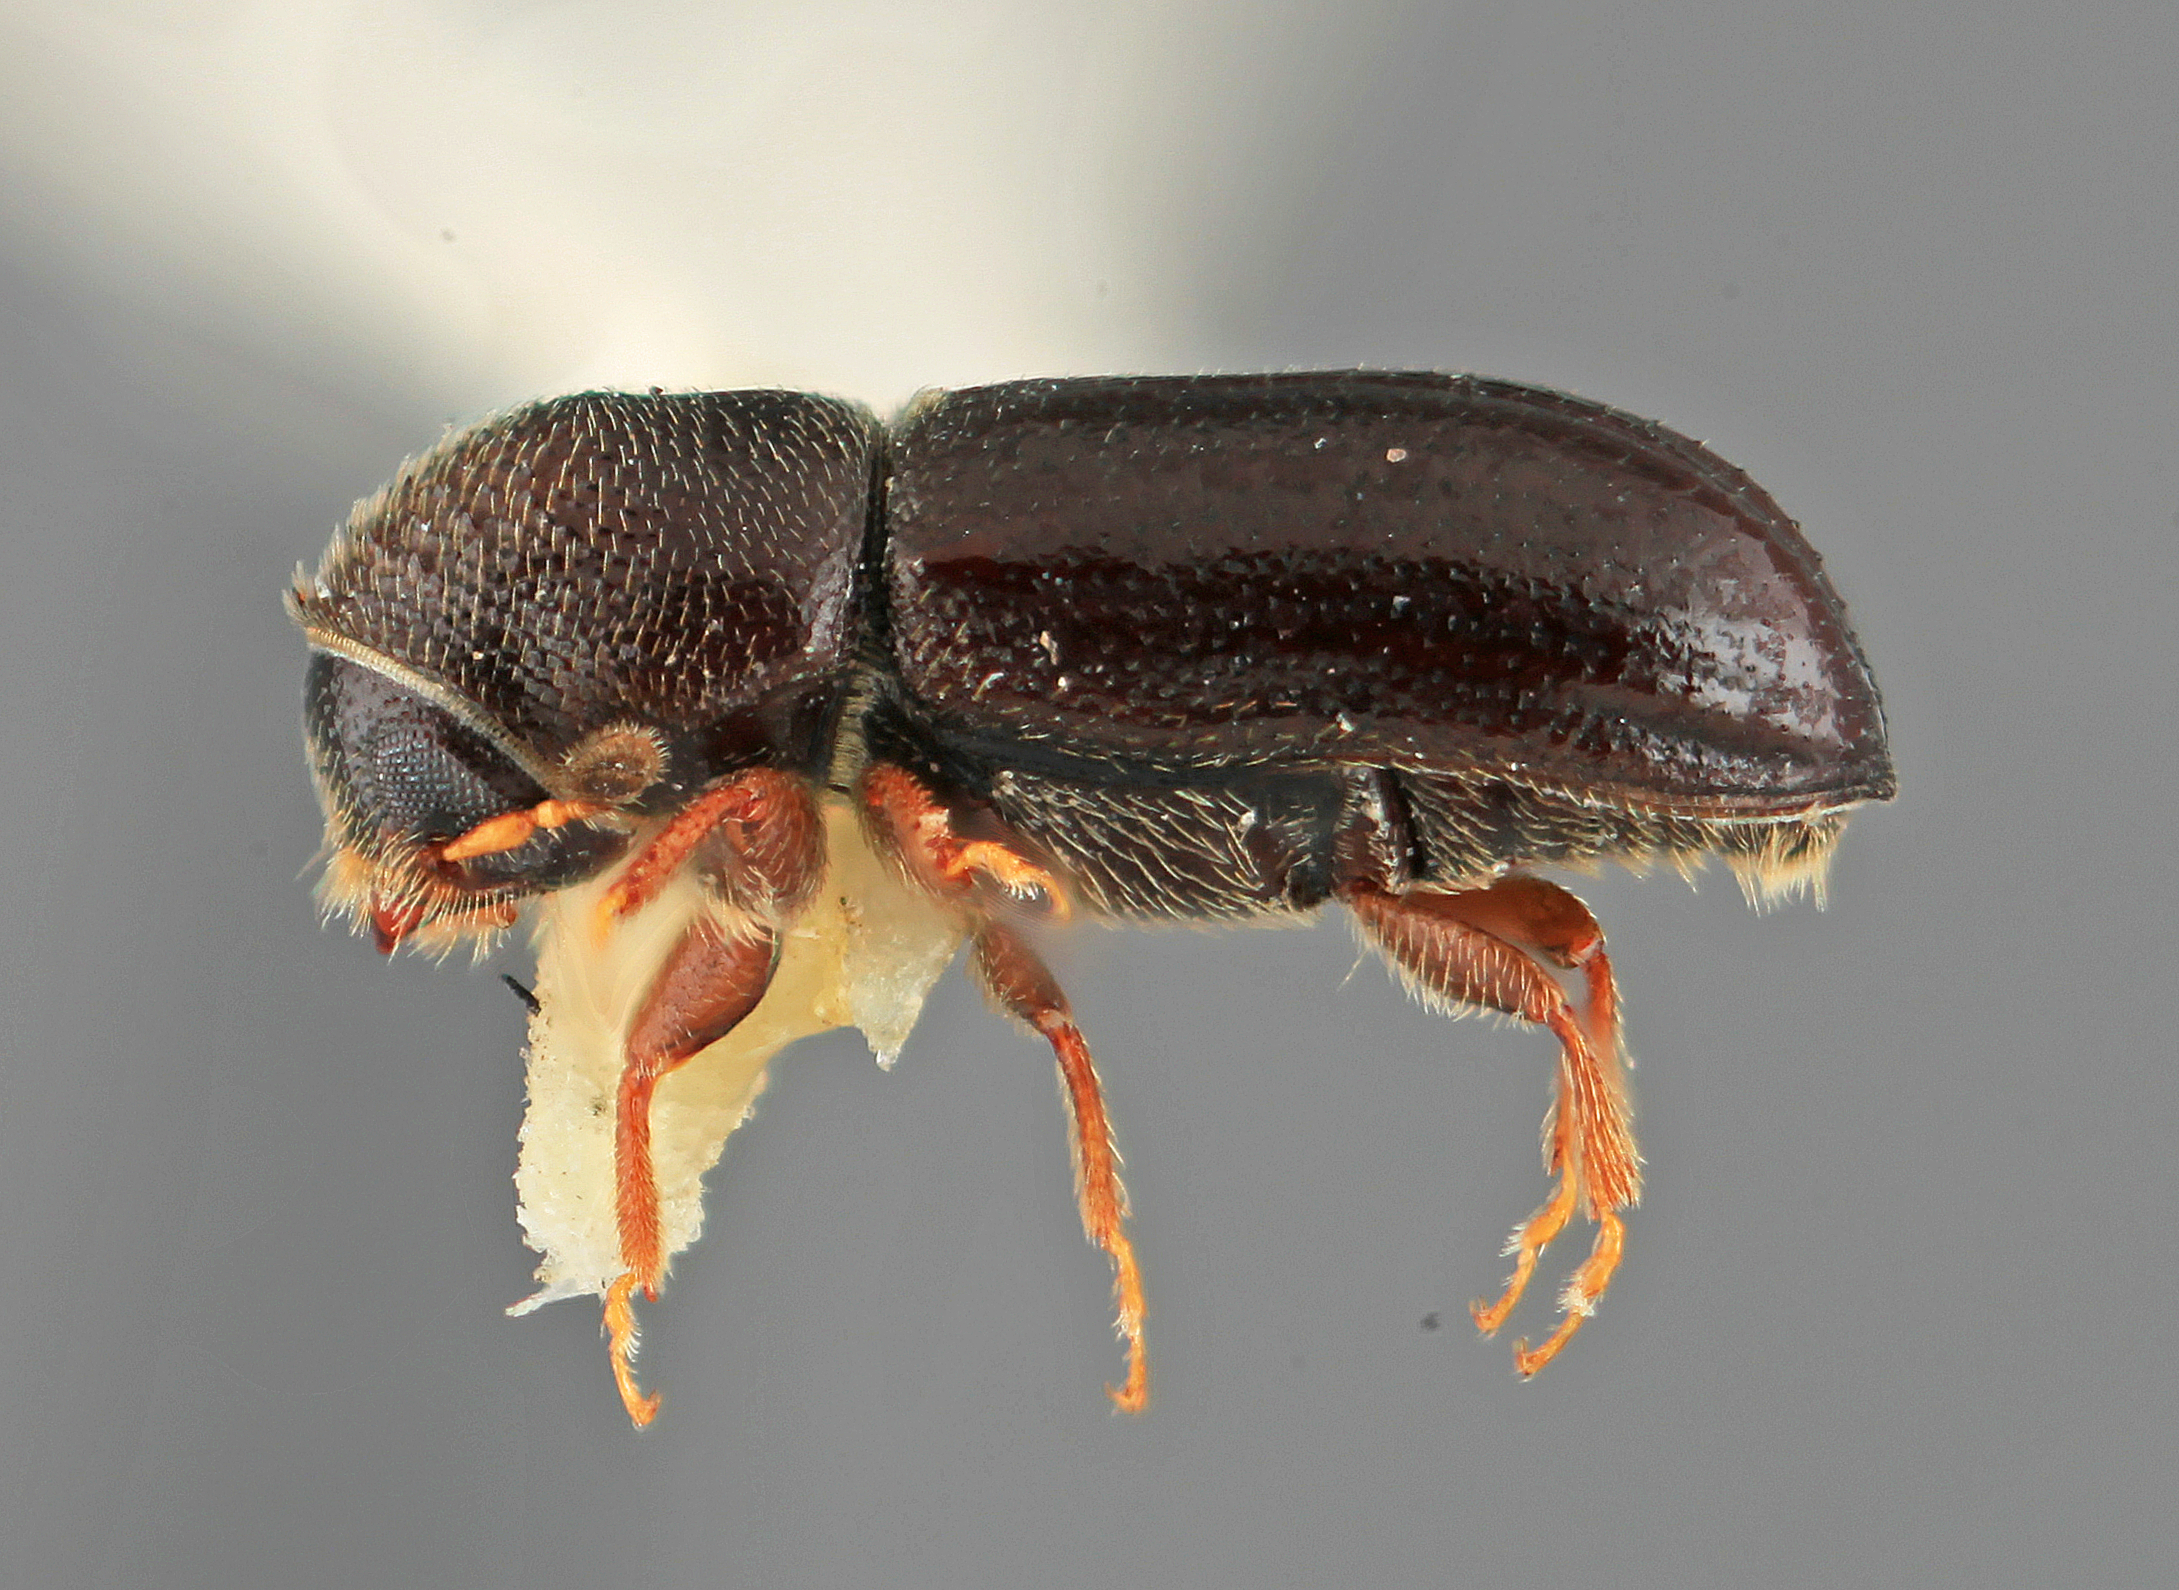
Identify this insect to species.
Pityophthorus indigens
